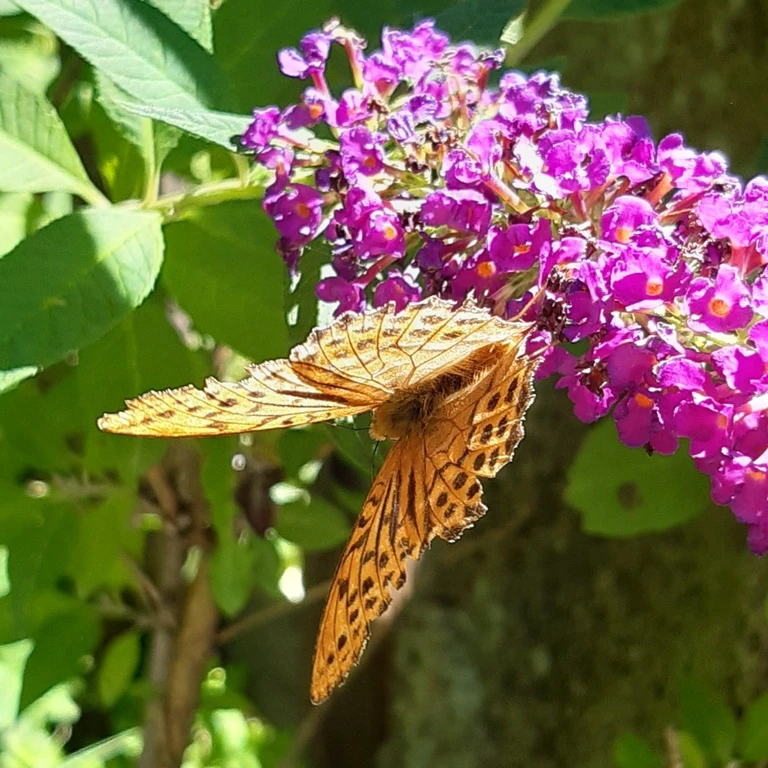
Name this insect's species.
Argynnis paphia
